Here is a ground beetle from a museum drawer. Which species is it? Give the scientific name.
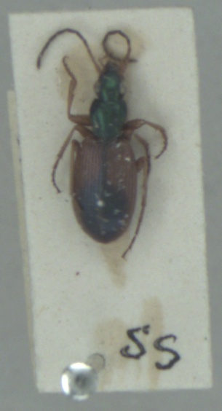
Anchomenus dorsalis
